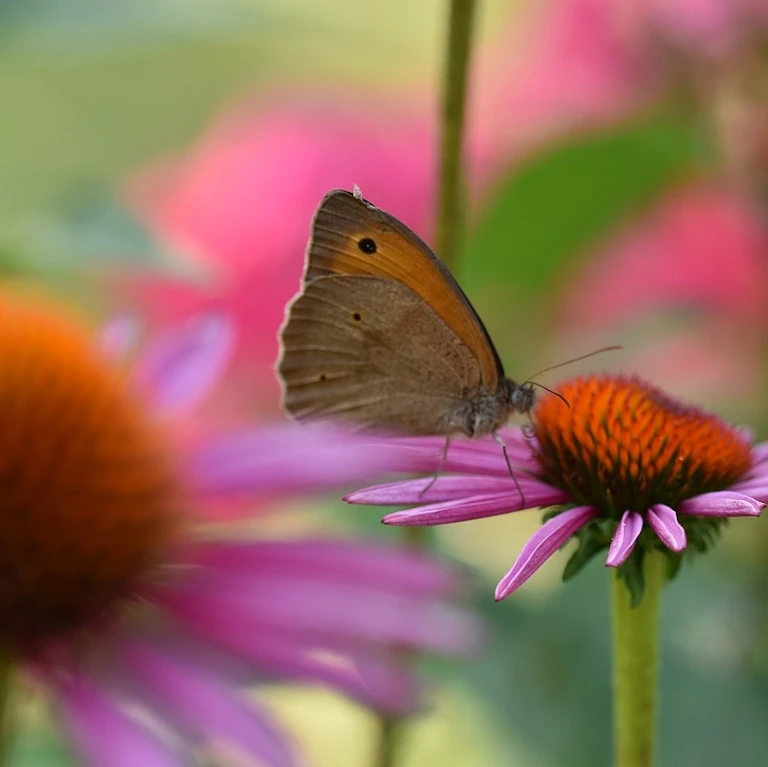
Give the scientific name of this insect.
Maniola jurtina
